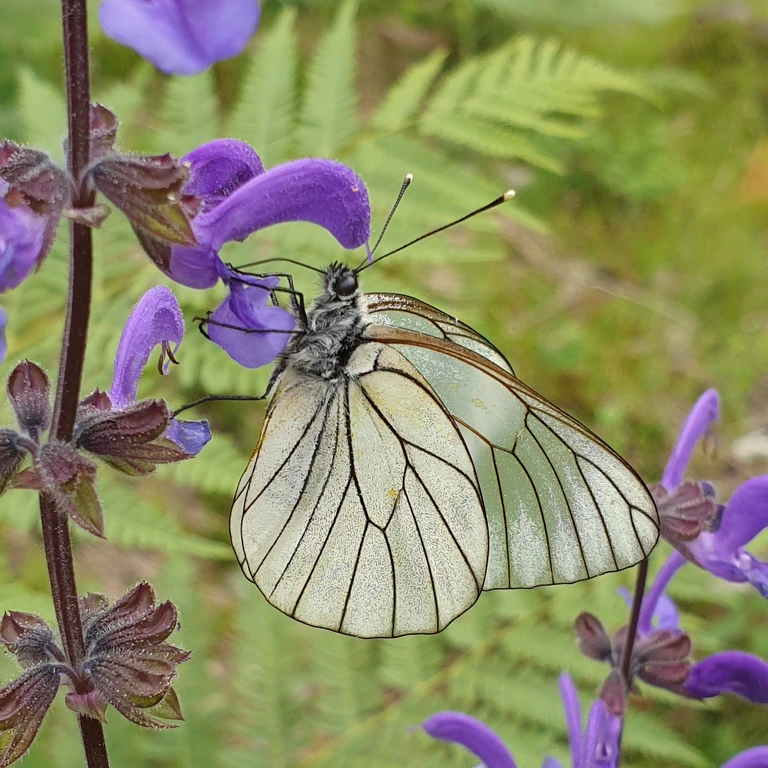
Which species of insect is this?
Aporia crataegi
